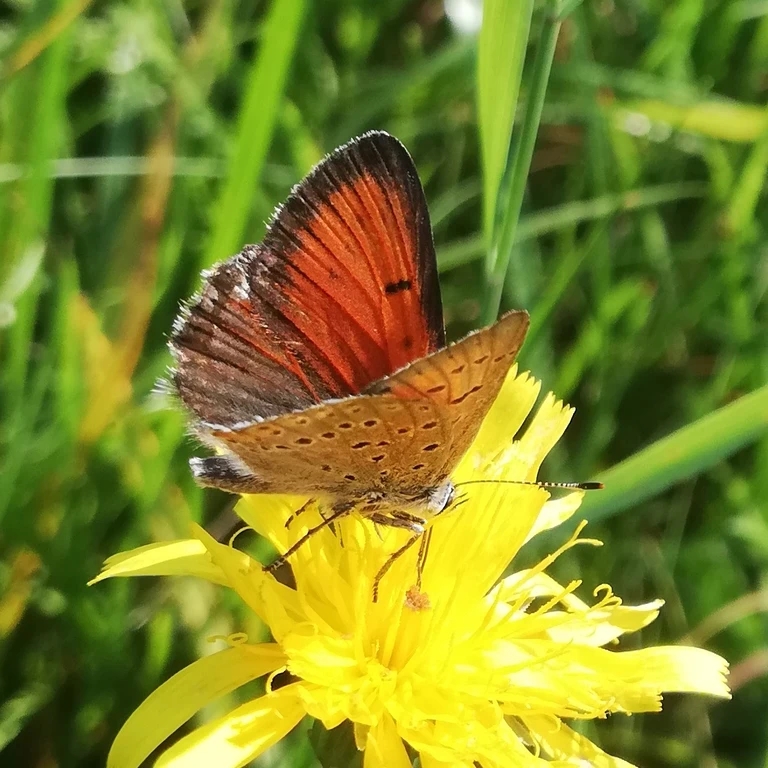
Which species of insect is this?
Lycaena hippothoe (also Palaeochrysophanus hippothoe)
